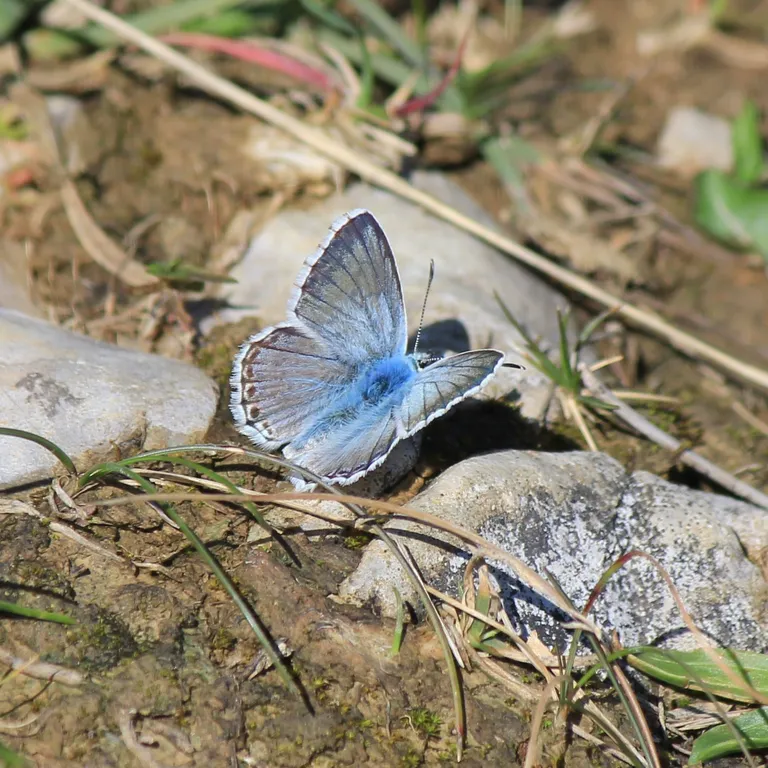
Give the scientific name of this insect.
Lysandra coridon
